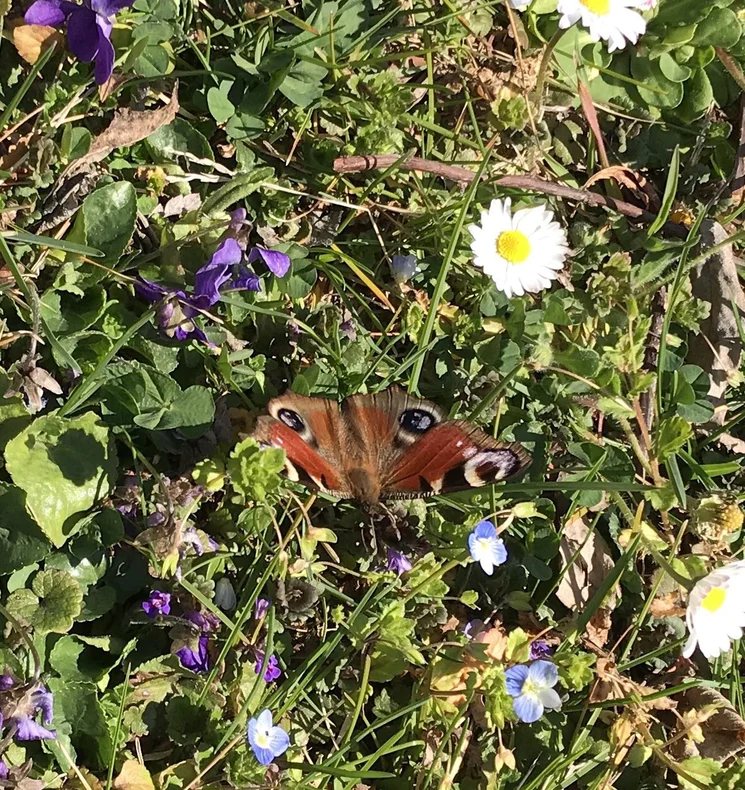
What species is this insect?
Aglais io
